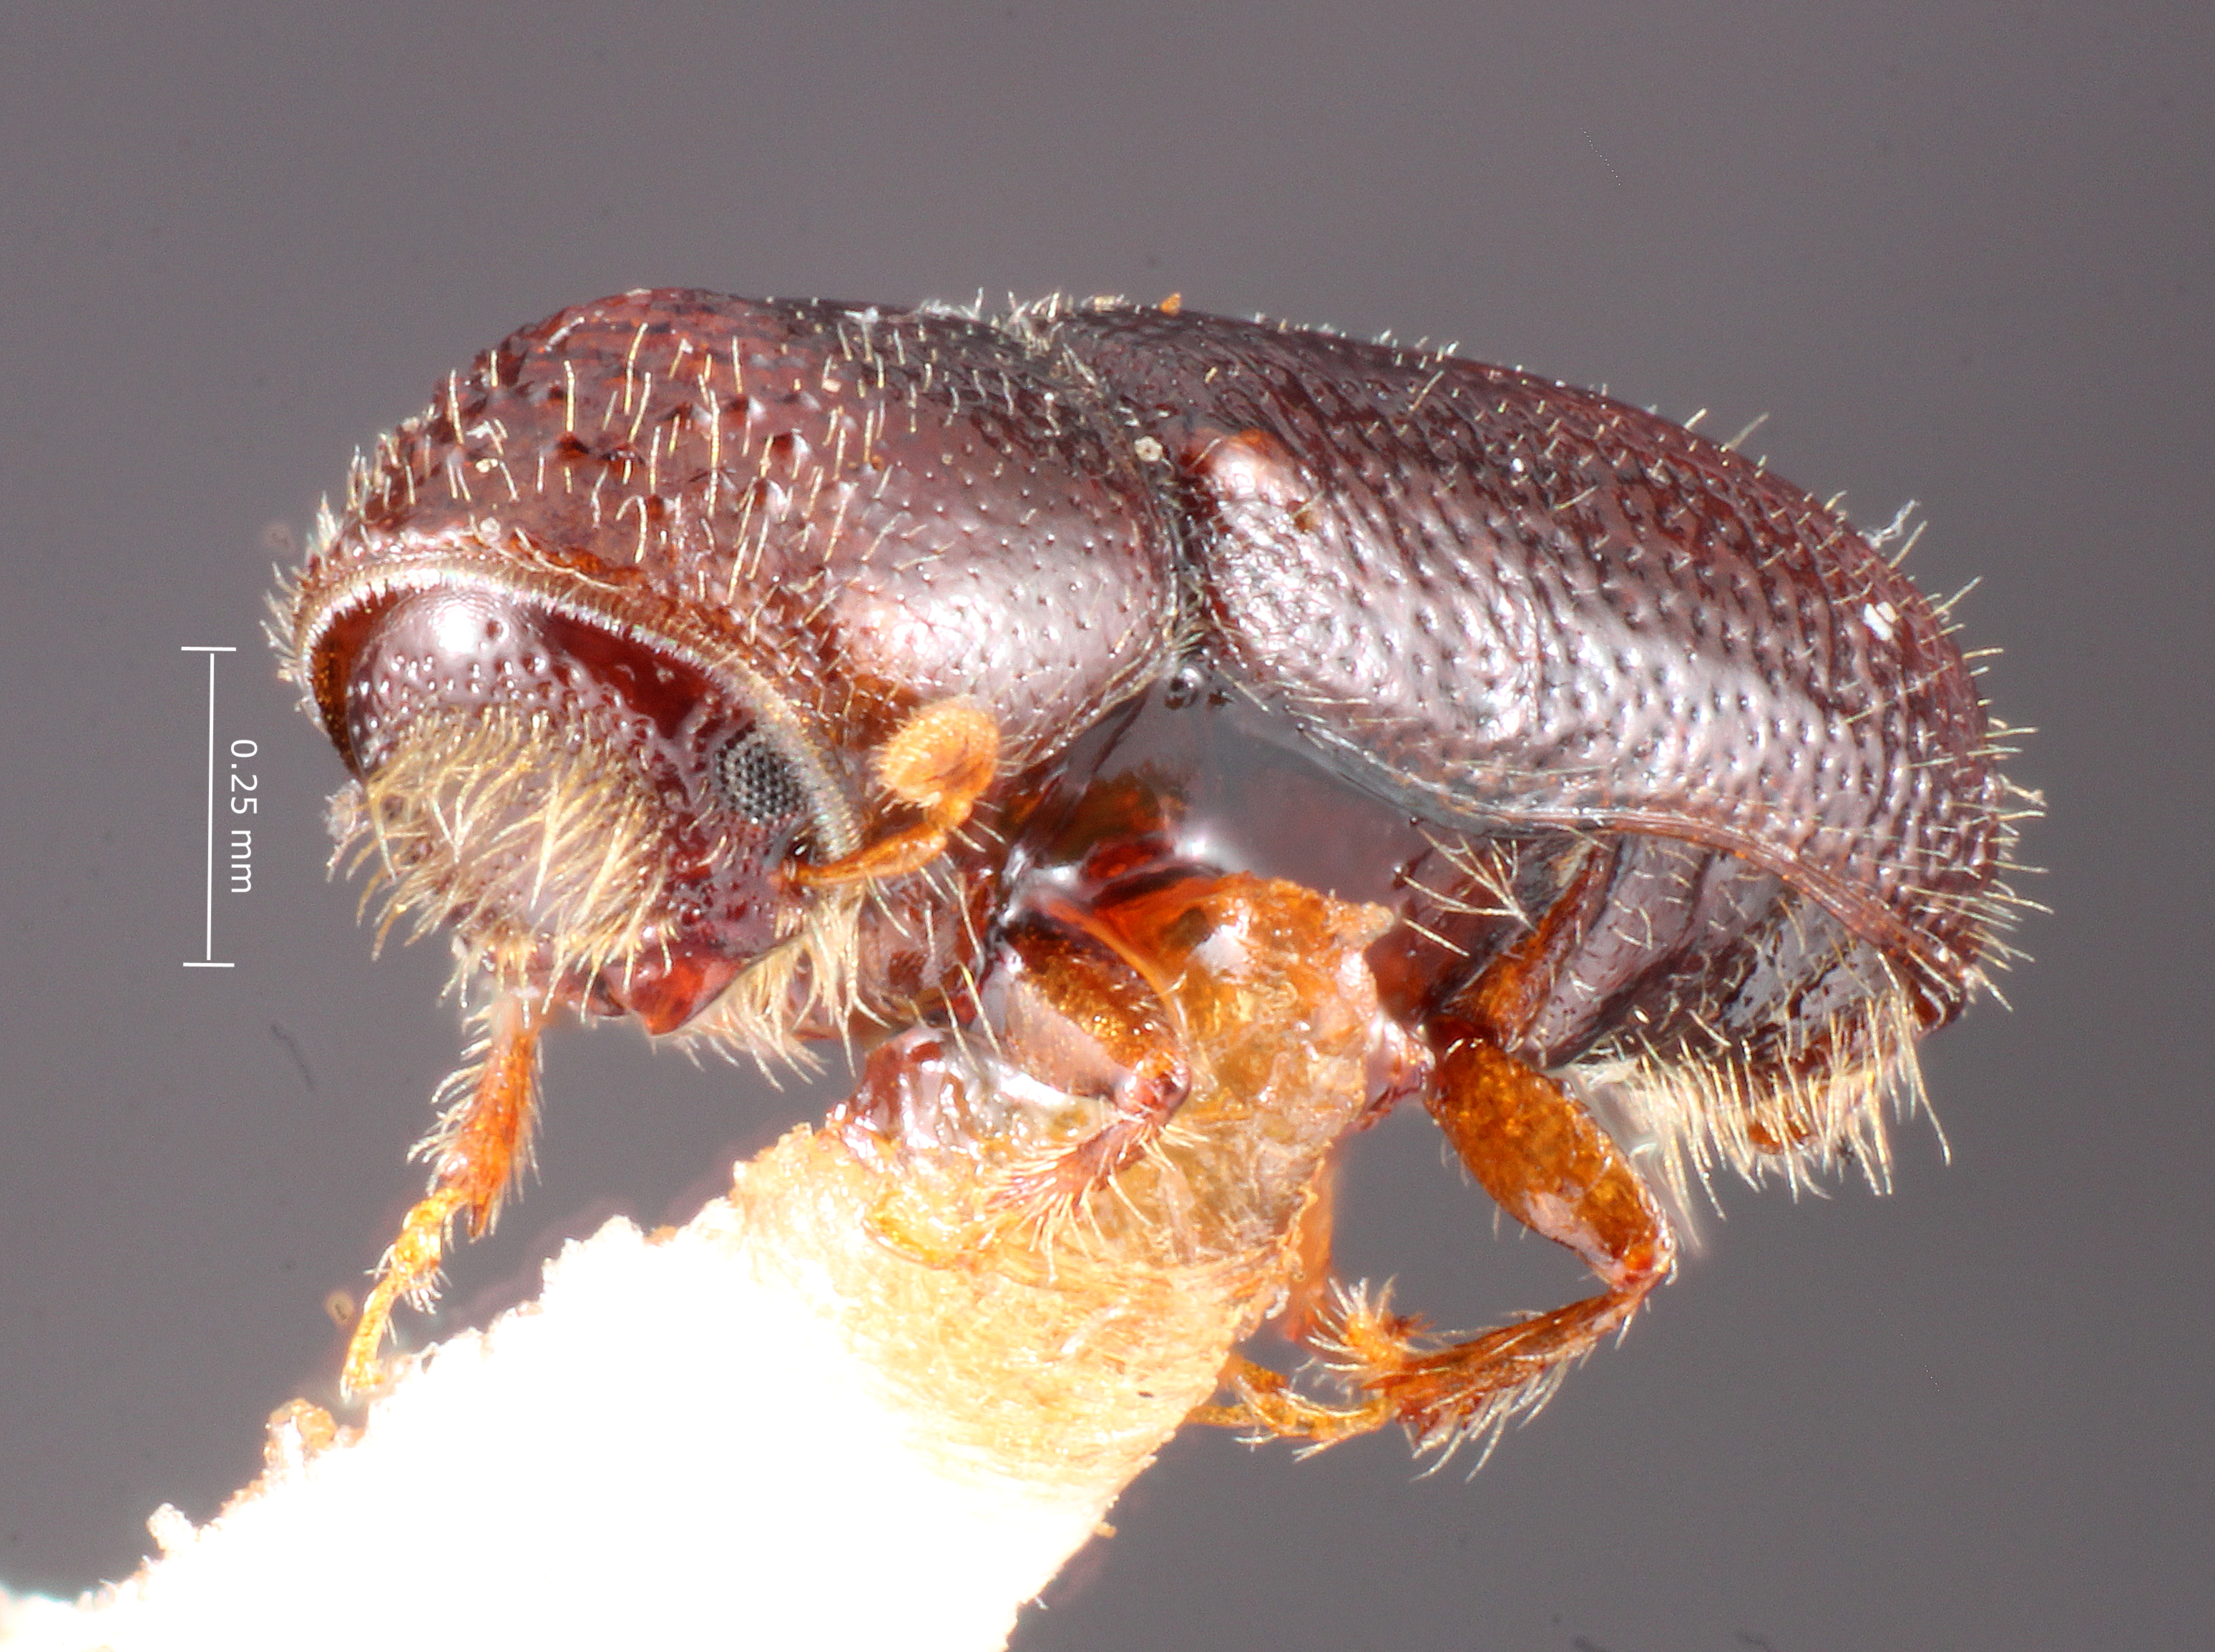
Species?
Pityophthorus burkei
